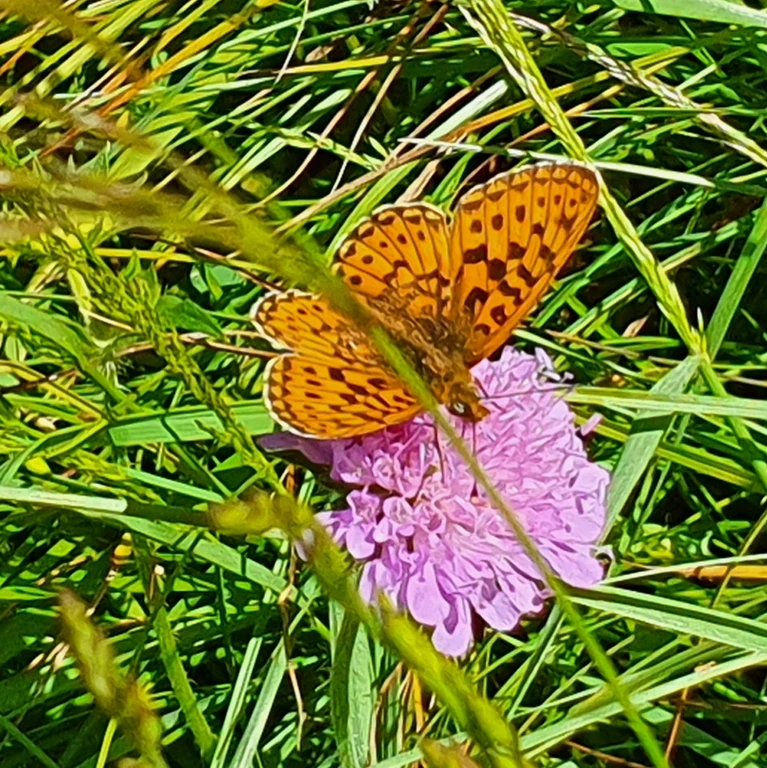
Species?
Boloria euphrosyne (also Clossiana euphrosyne)
